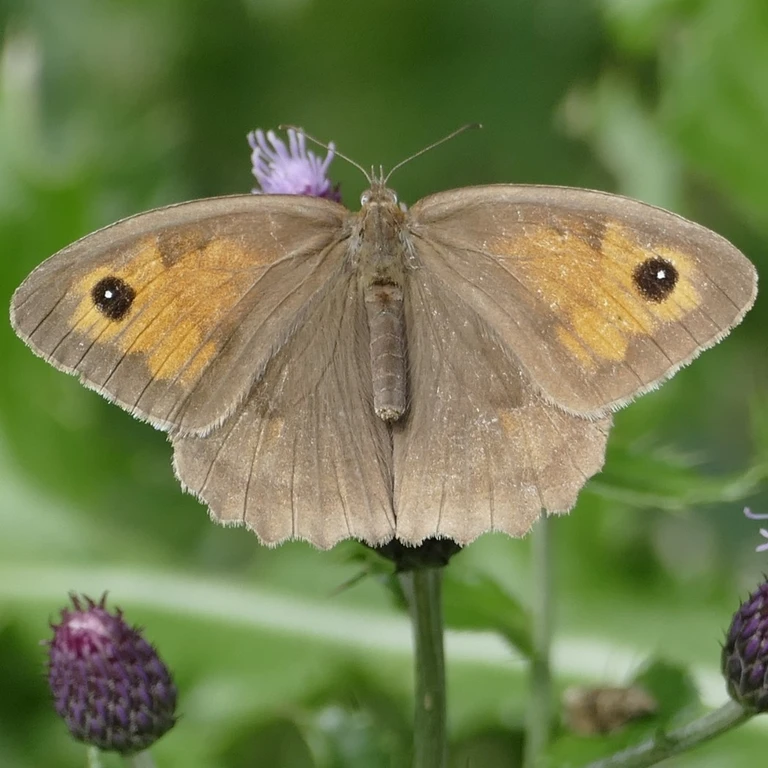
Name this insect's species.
Maniola jurtina
